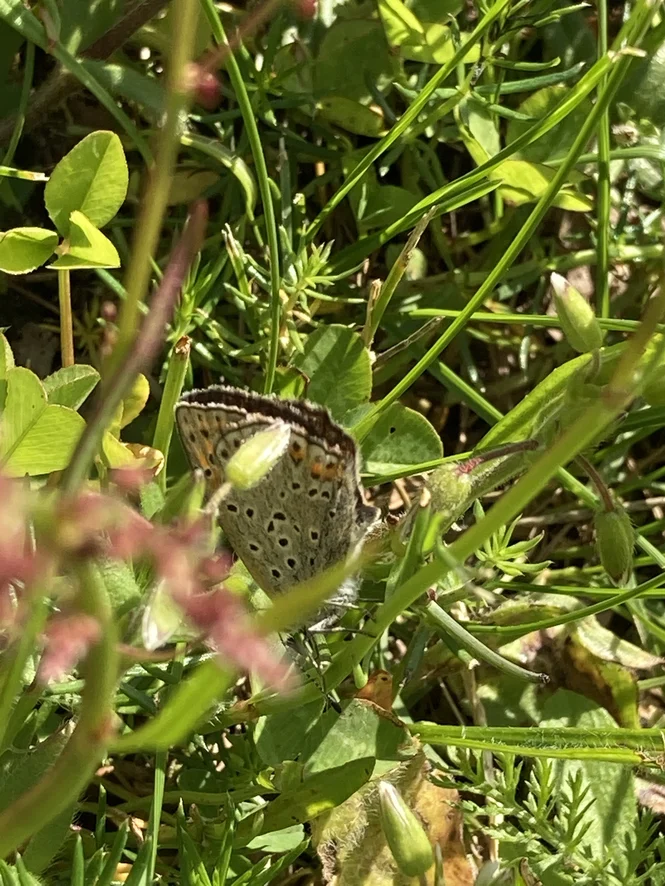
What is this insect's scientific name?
Lycaena tityrus (also Loweia tityrus)
